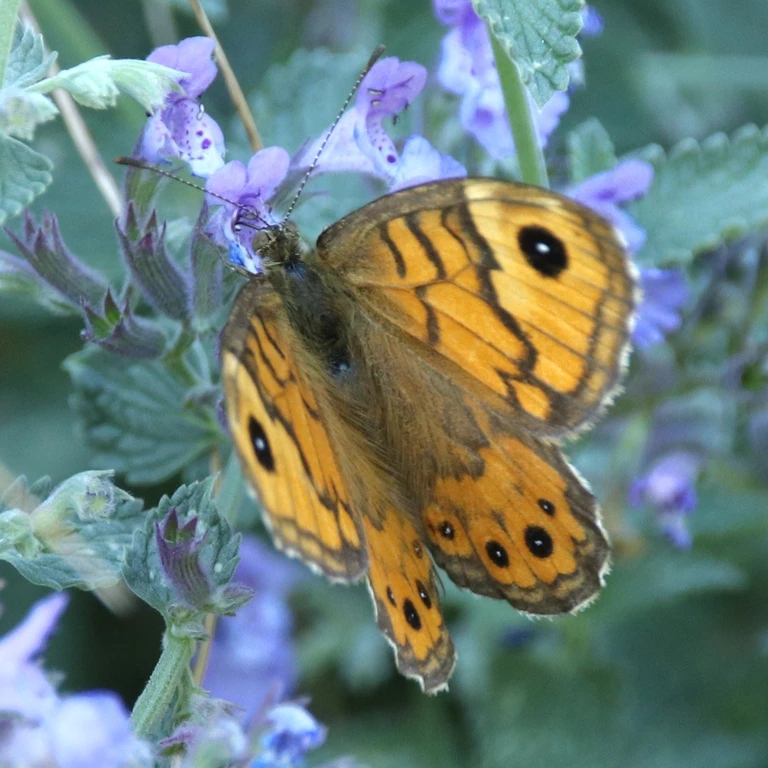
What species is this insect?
Lasiommata megera (also Pararge megera)
